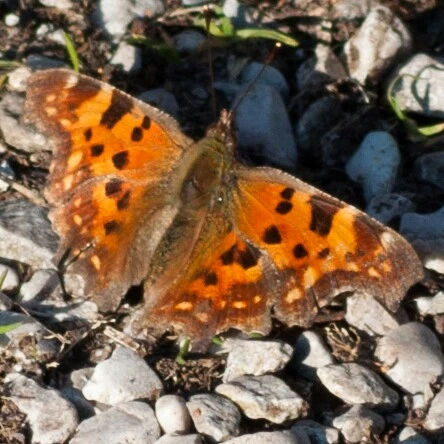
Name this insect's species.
Polygonia c-album
